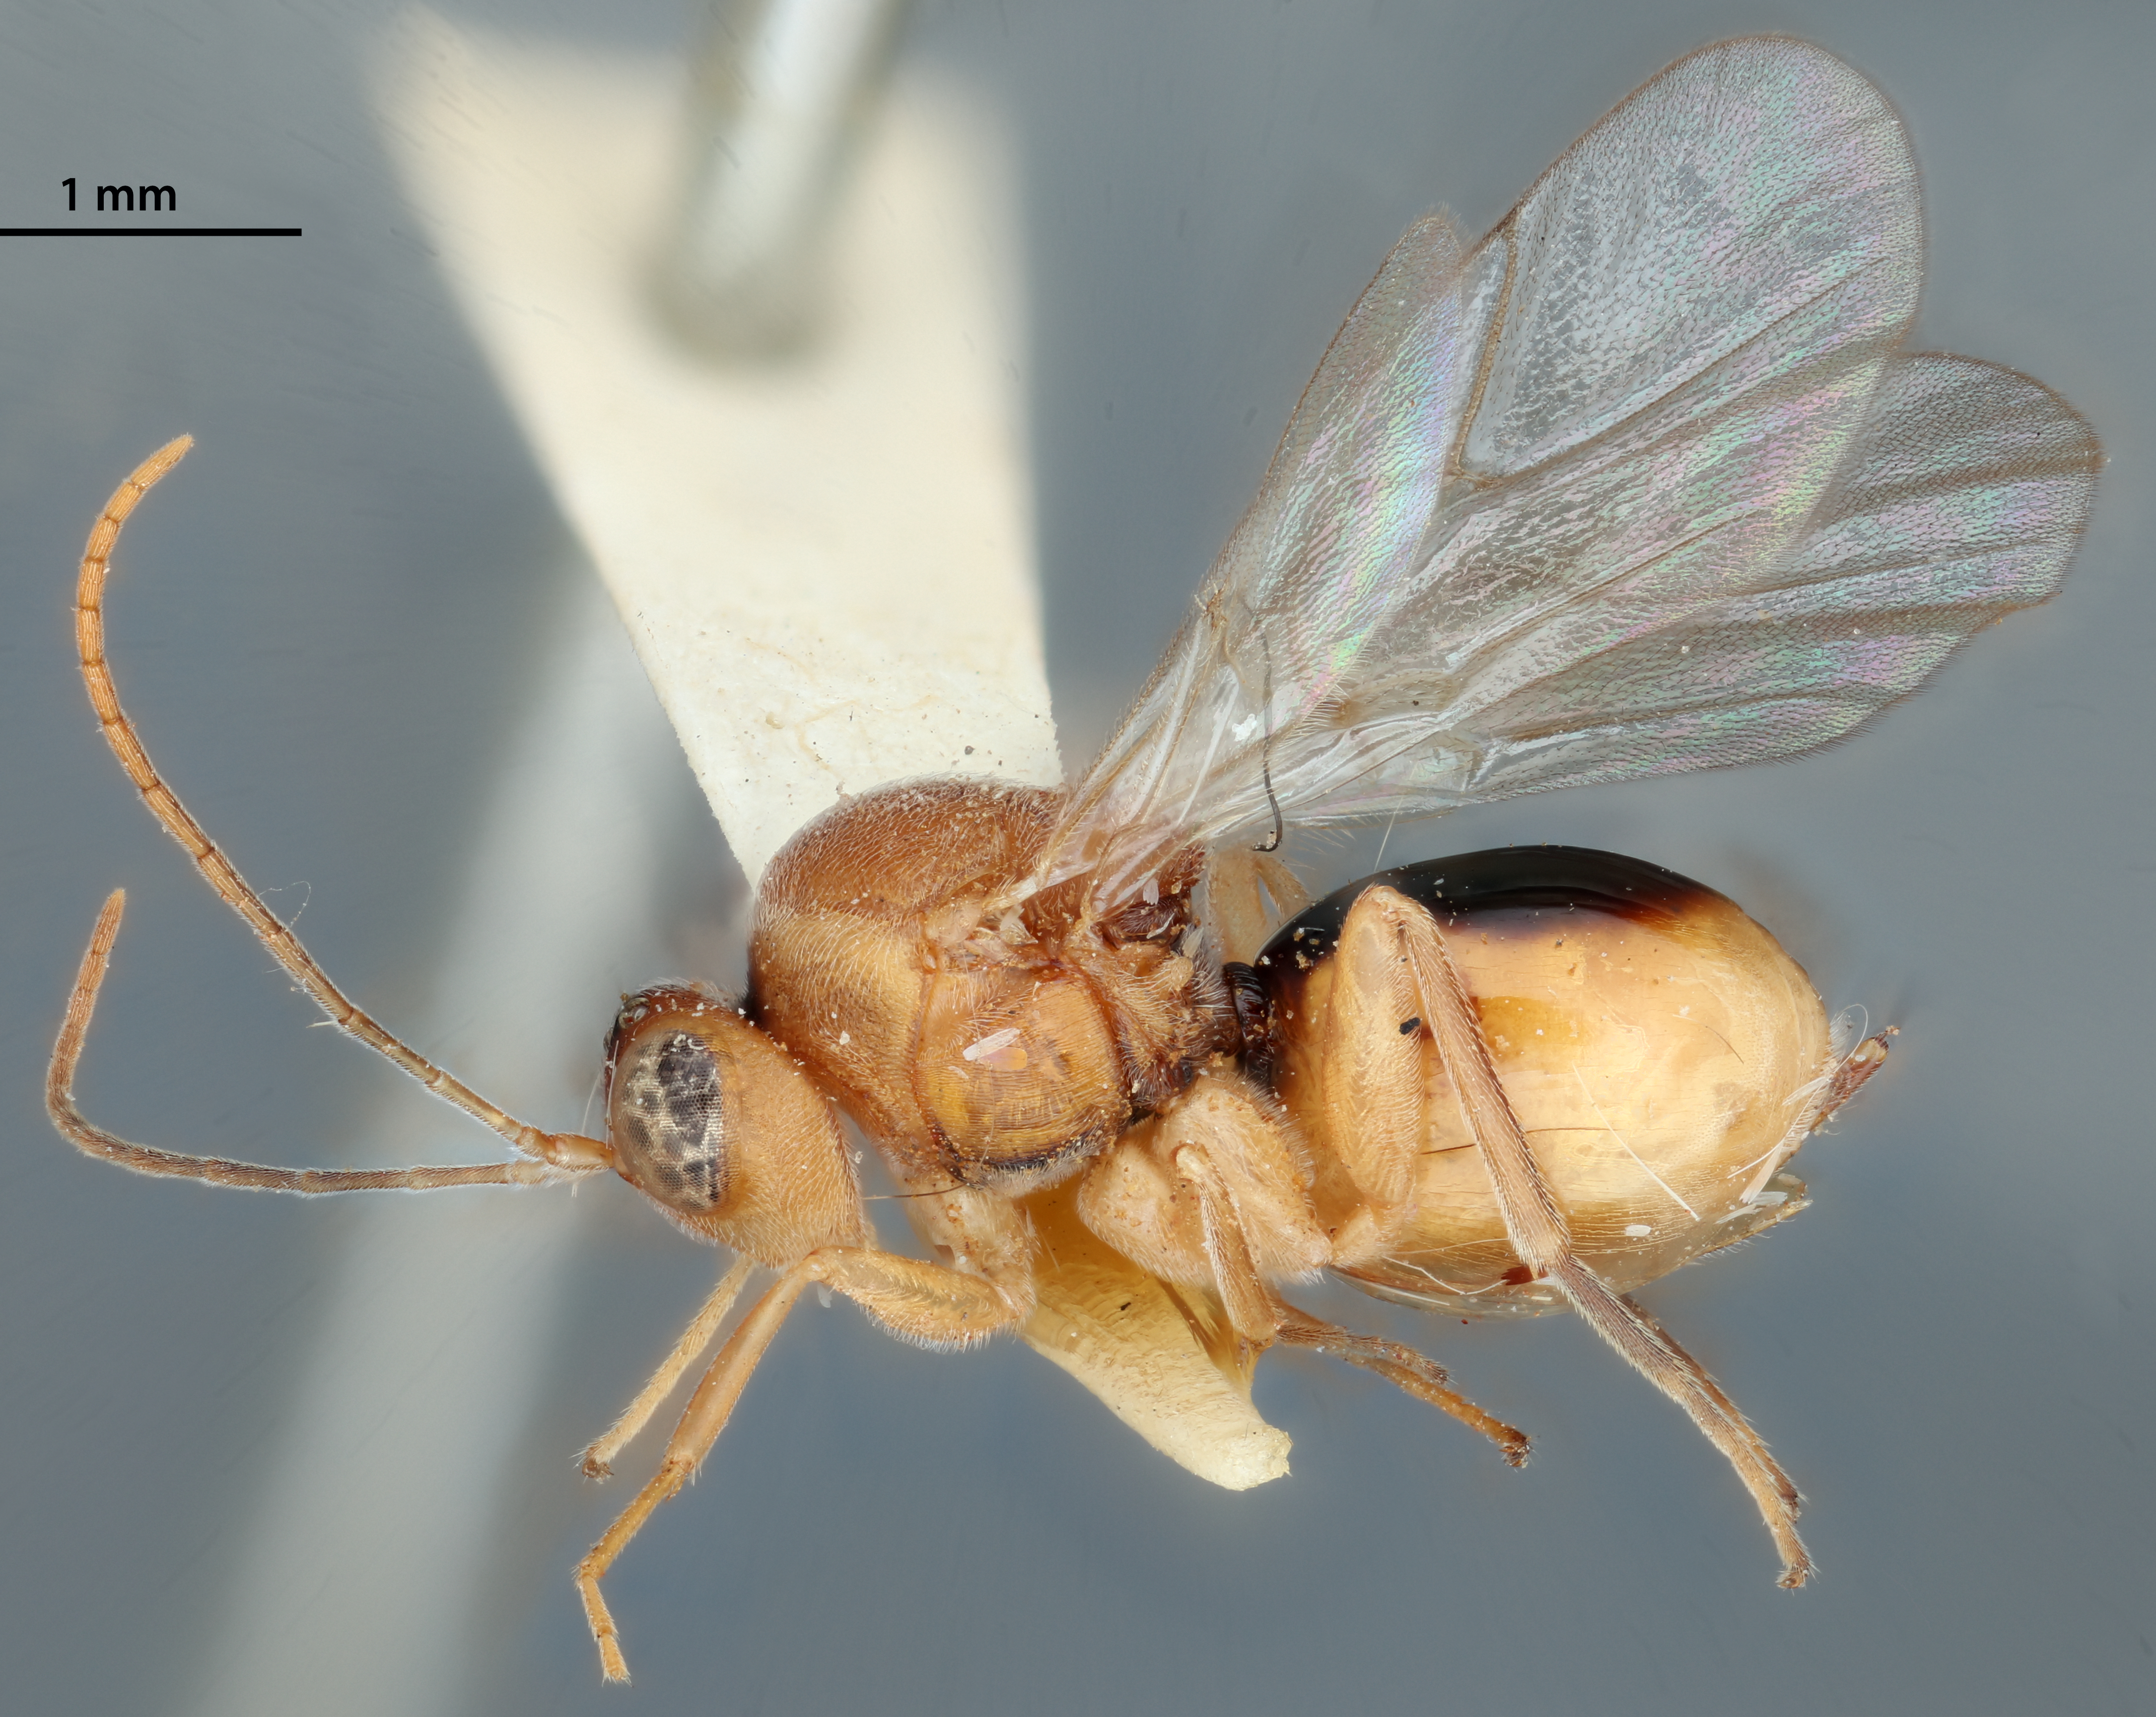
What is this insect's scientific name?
Synergus duricoria
